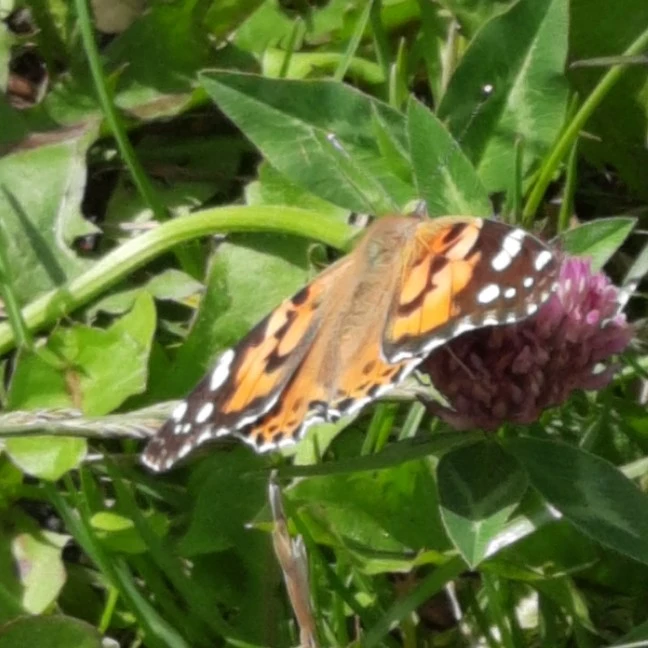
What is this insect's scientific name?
Vanessa cardui
